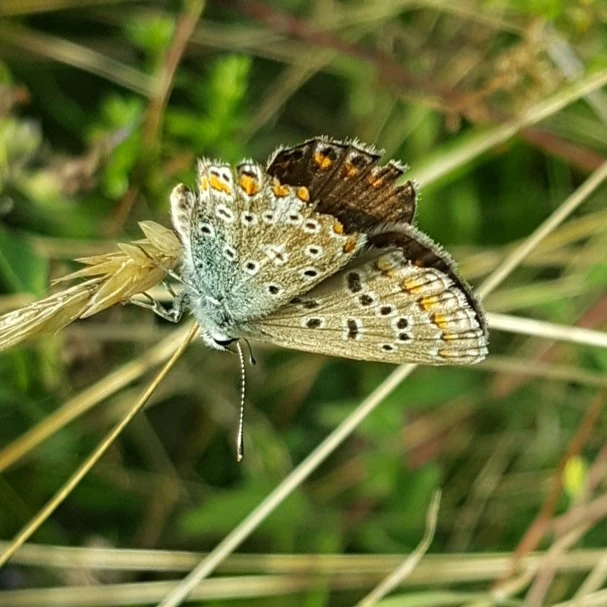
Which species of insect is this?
Polyommatus icarus
